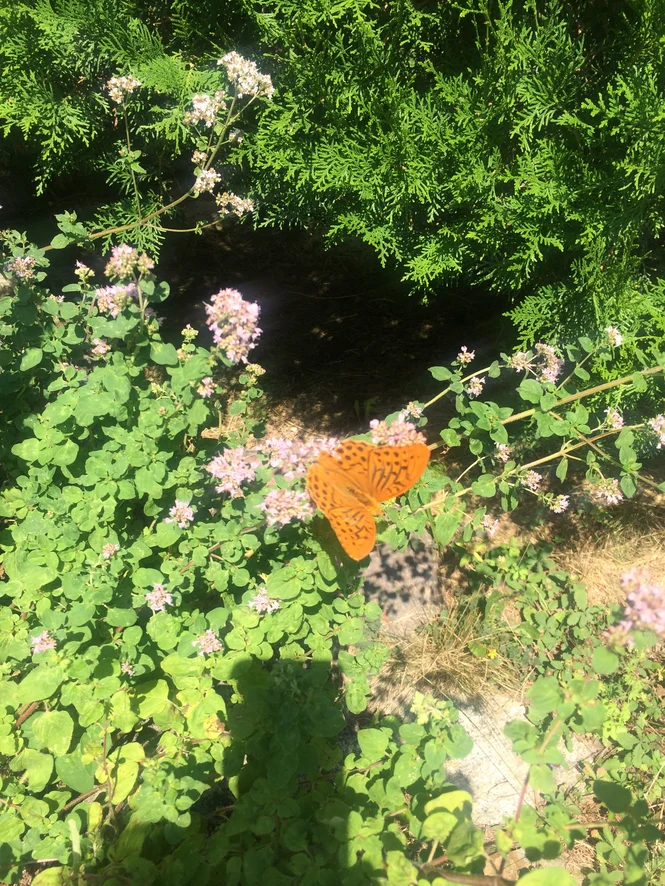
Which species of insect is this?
Argynnis paphia
